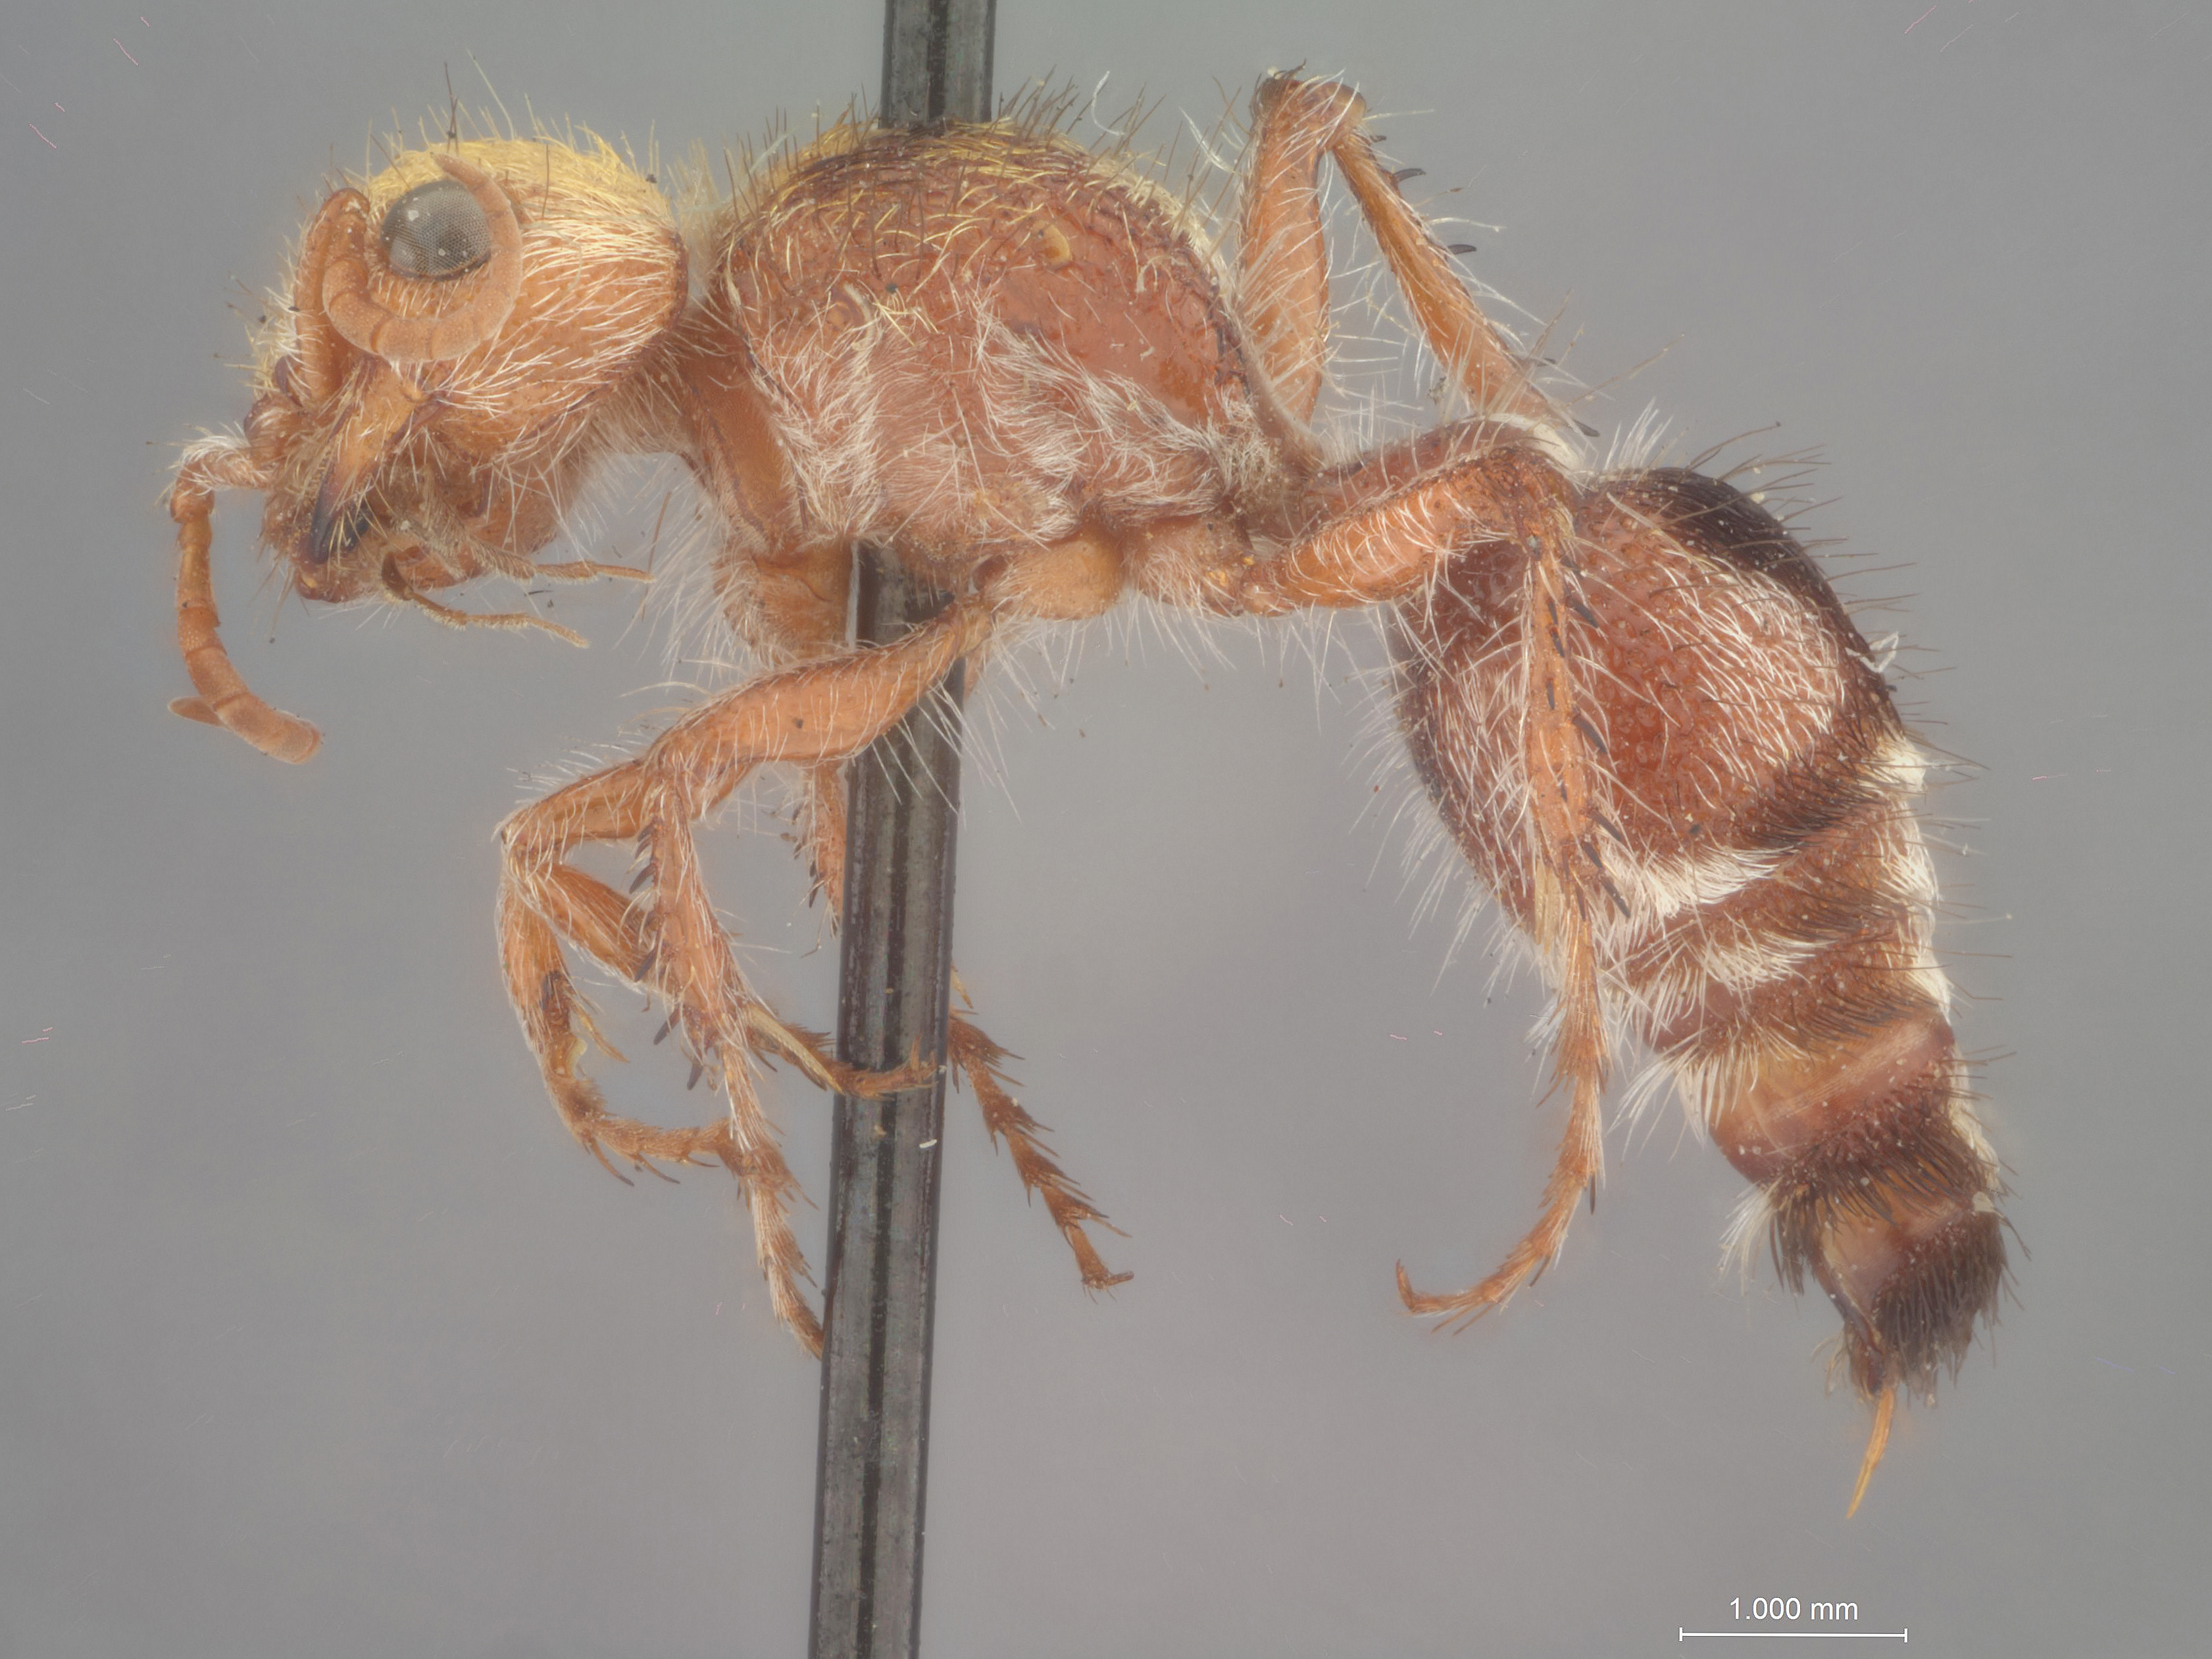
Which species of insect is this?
Dasymutilla dilucida
